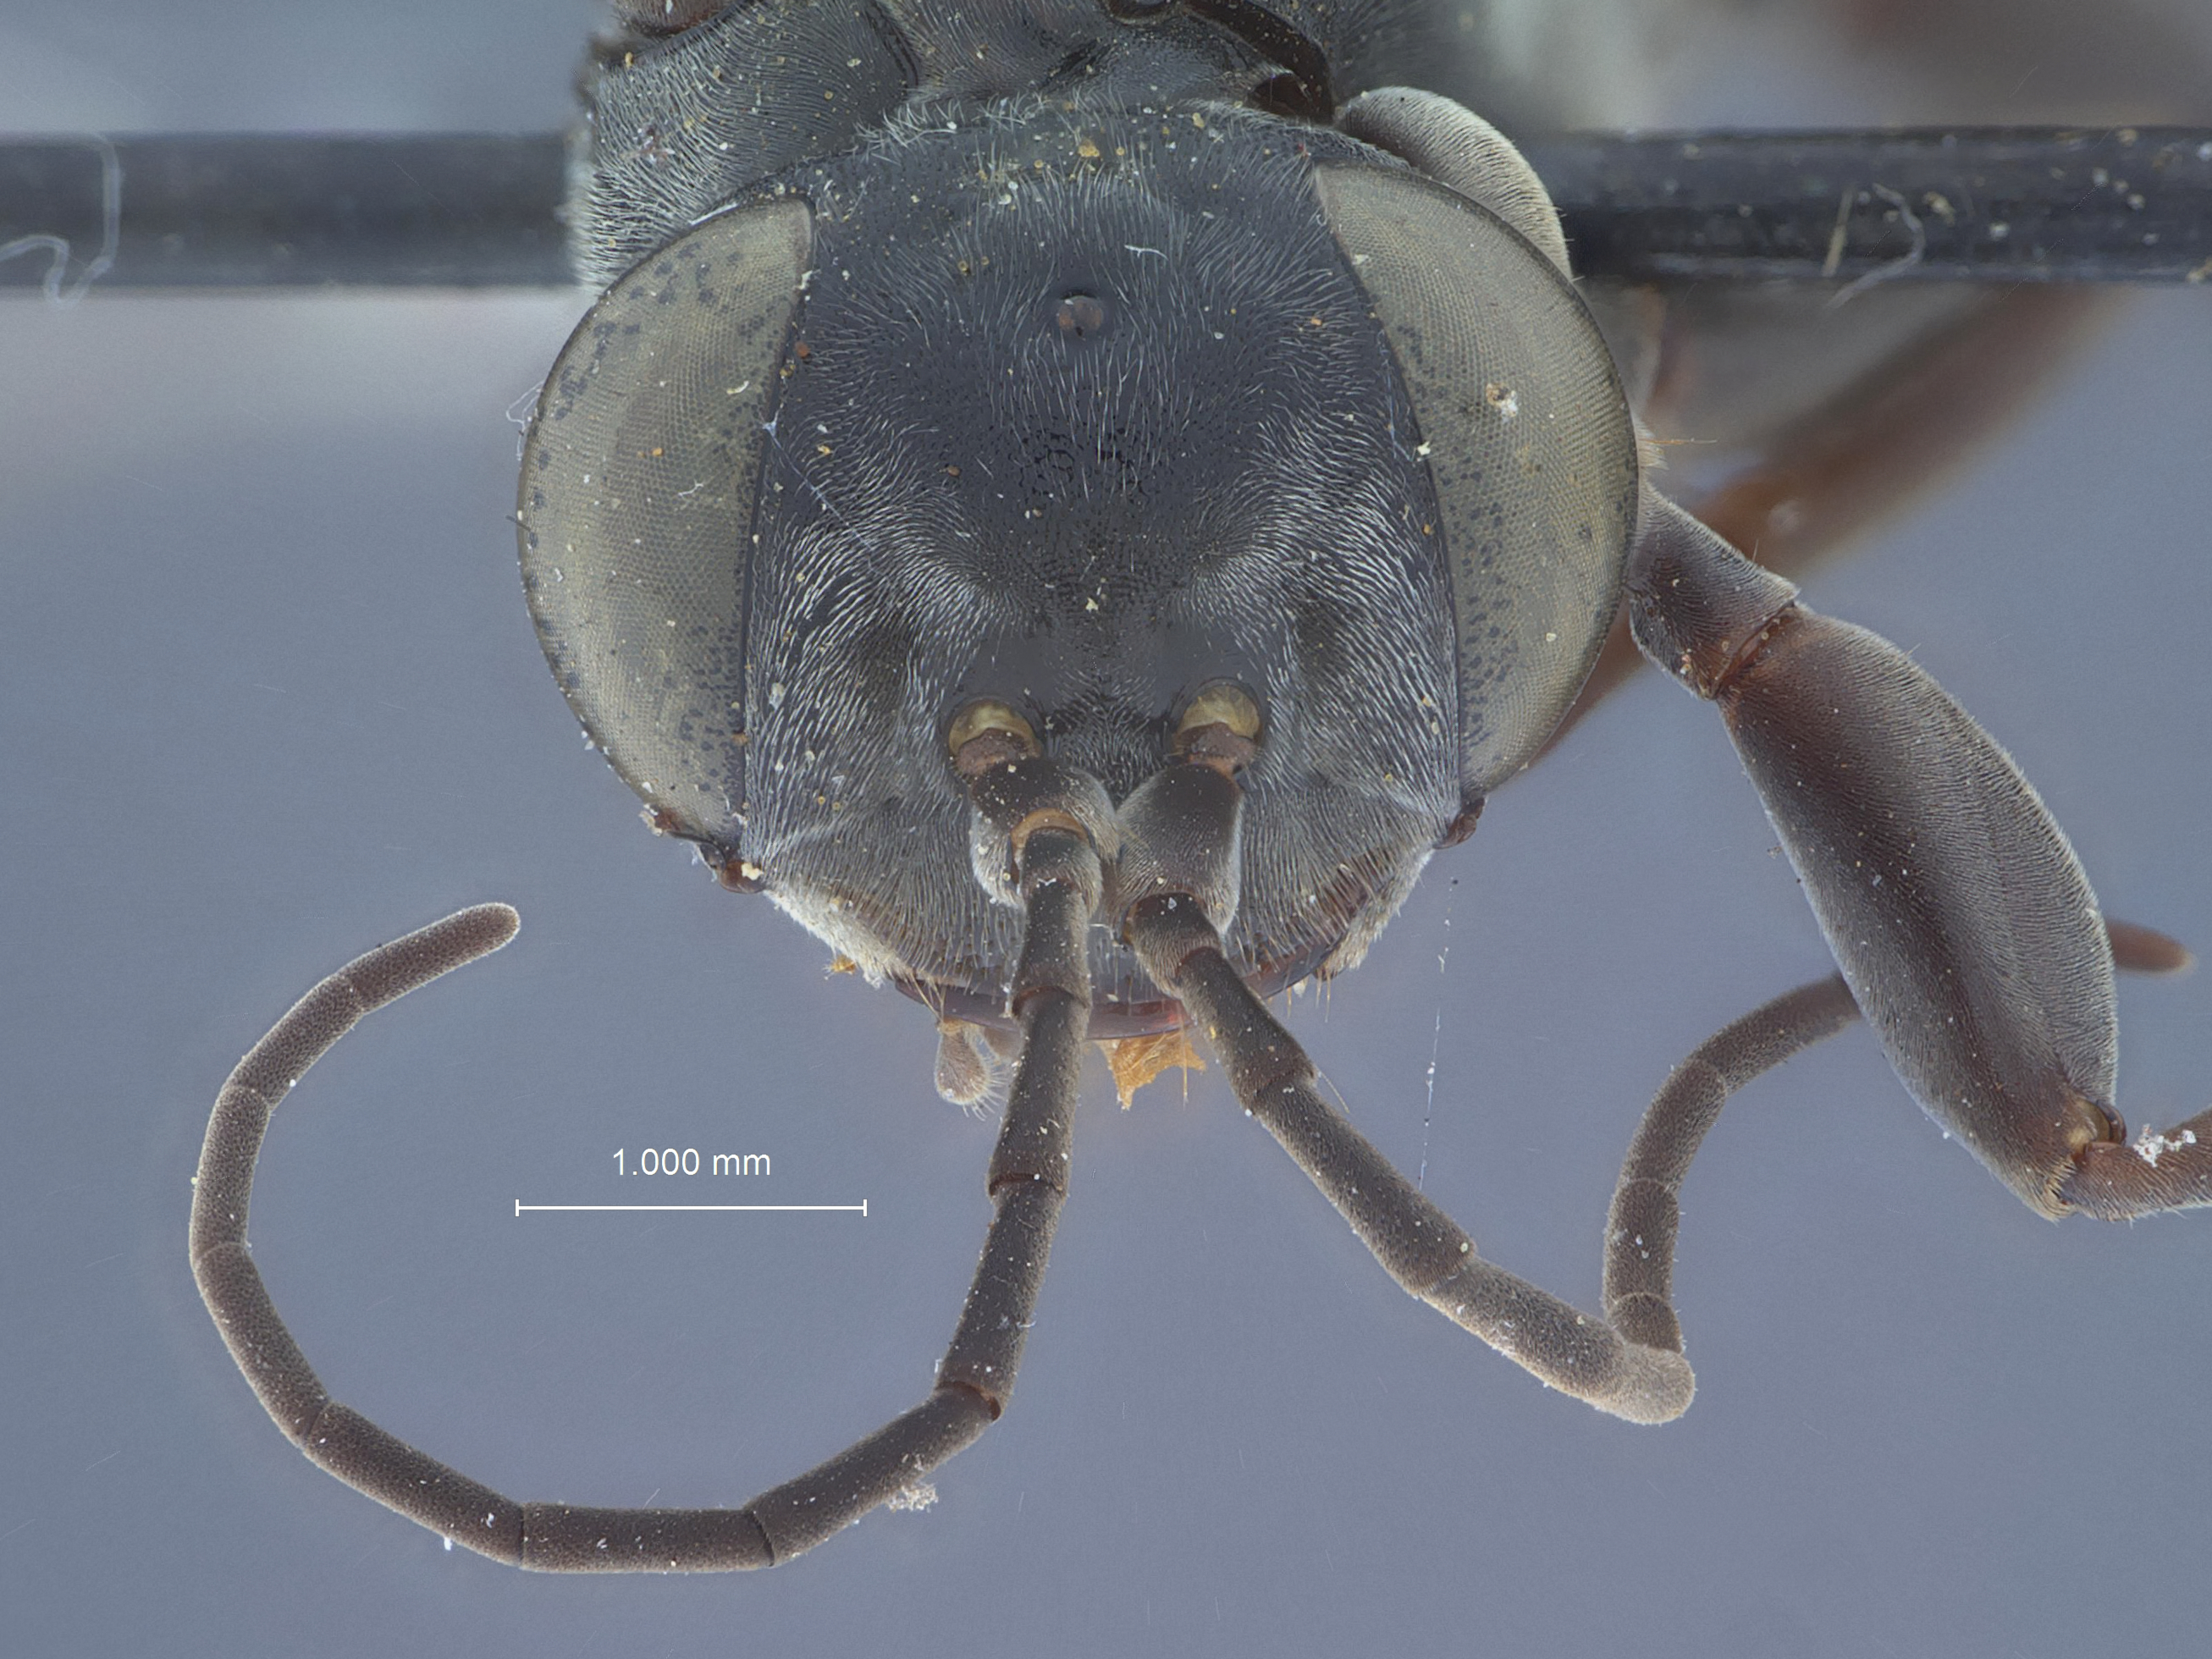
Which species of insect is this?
Larropsis filicornis
